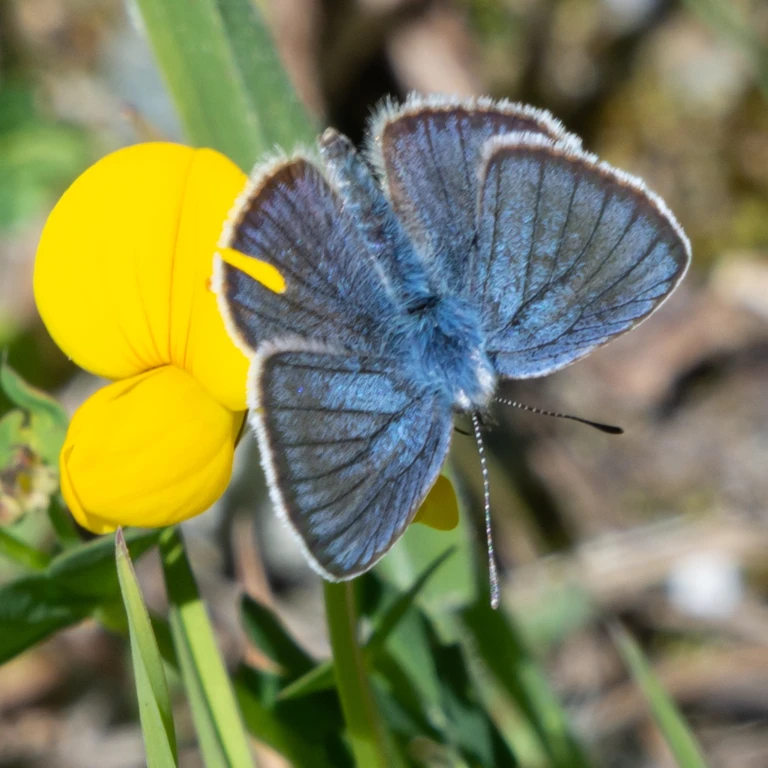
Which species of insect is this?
Cyaniris semiargus
